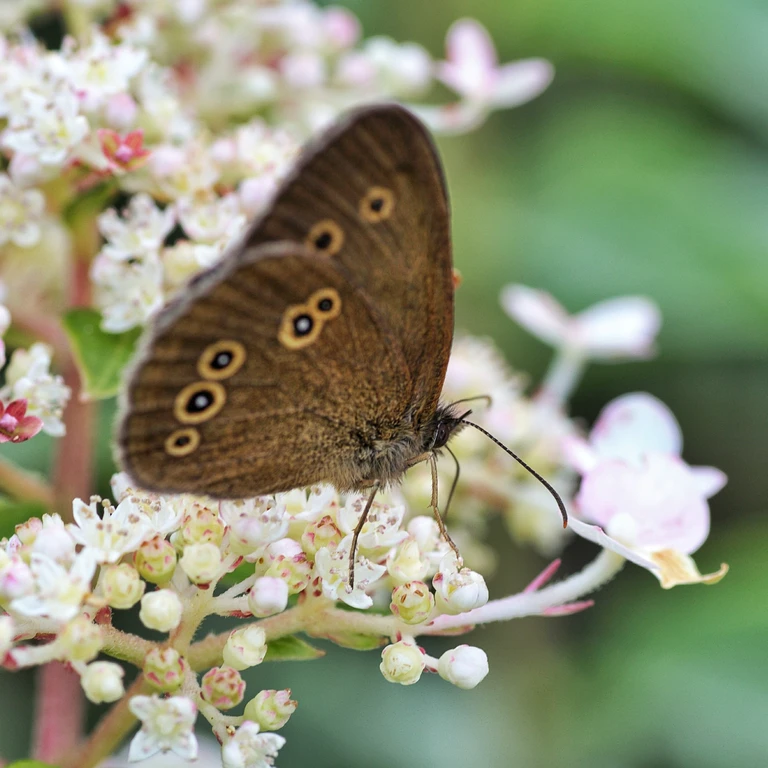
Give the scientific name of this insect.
Aphantopus hyperantus
